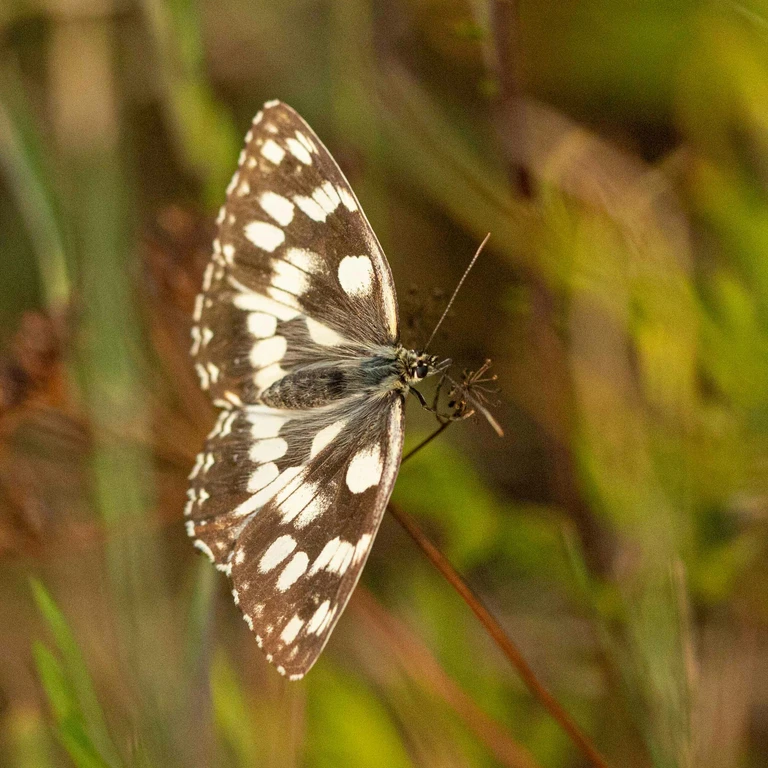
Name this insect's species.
Melanargia galathea
